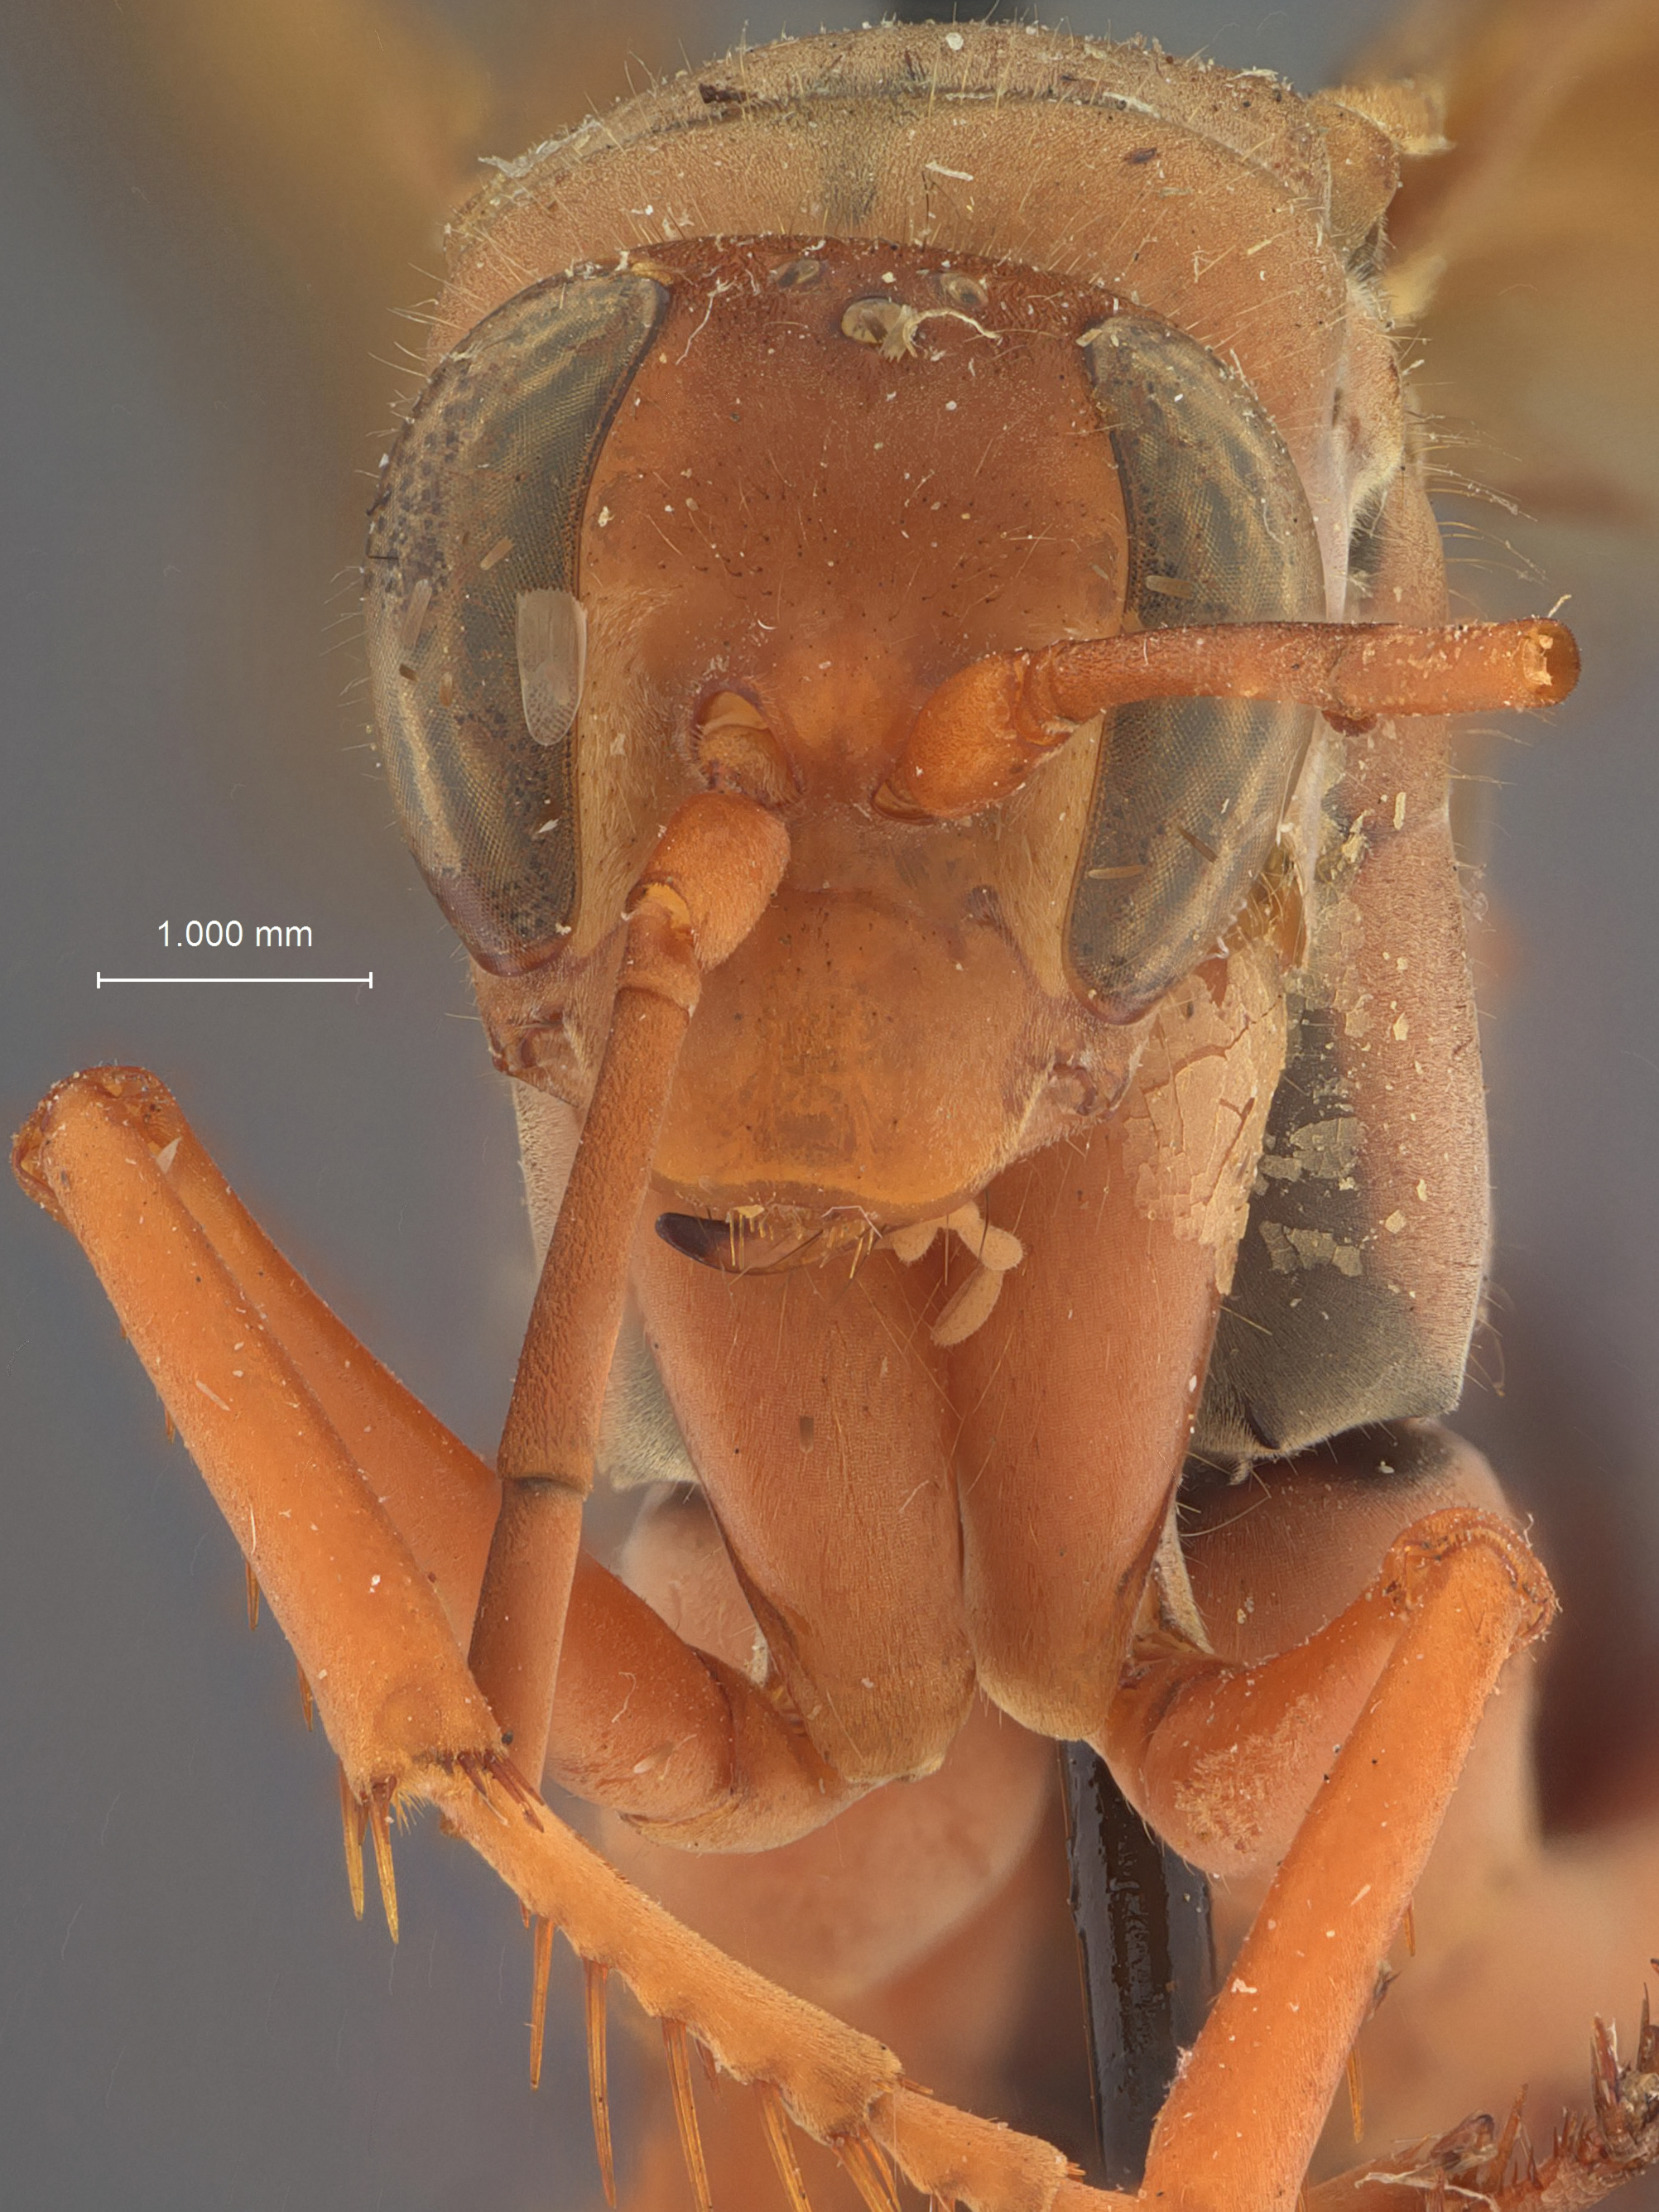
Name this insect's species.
Arachnophroctonus xanthopterus
